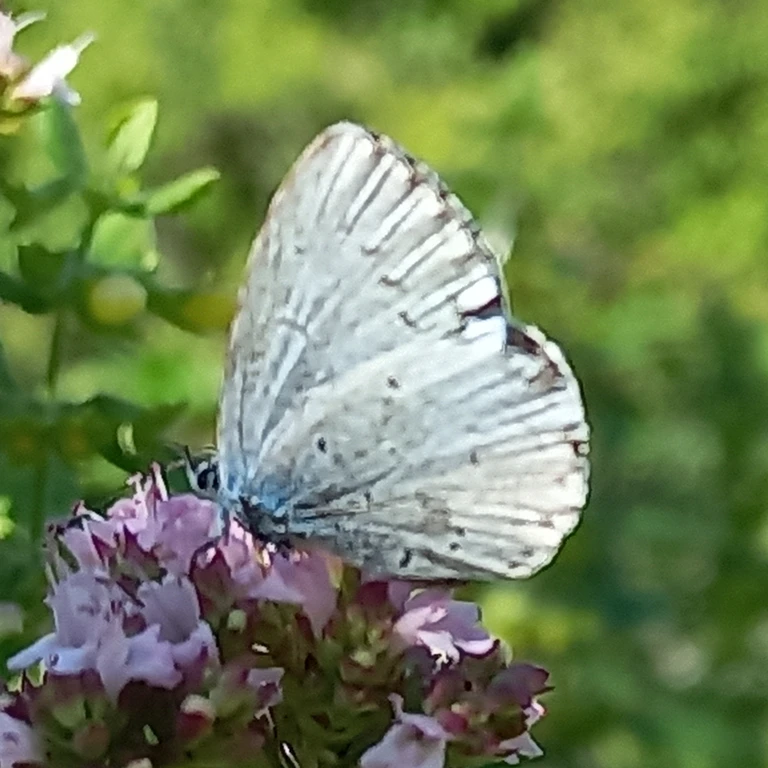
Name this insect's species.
Celastrina argiolus
